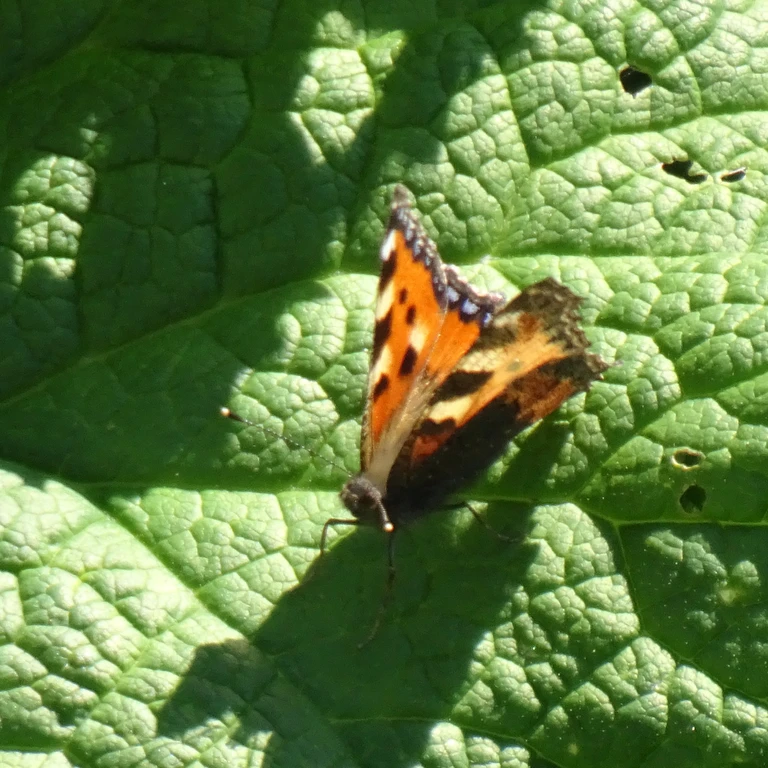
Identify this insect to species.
Aglais urticae
